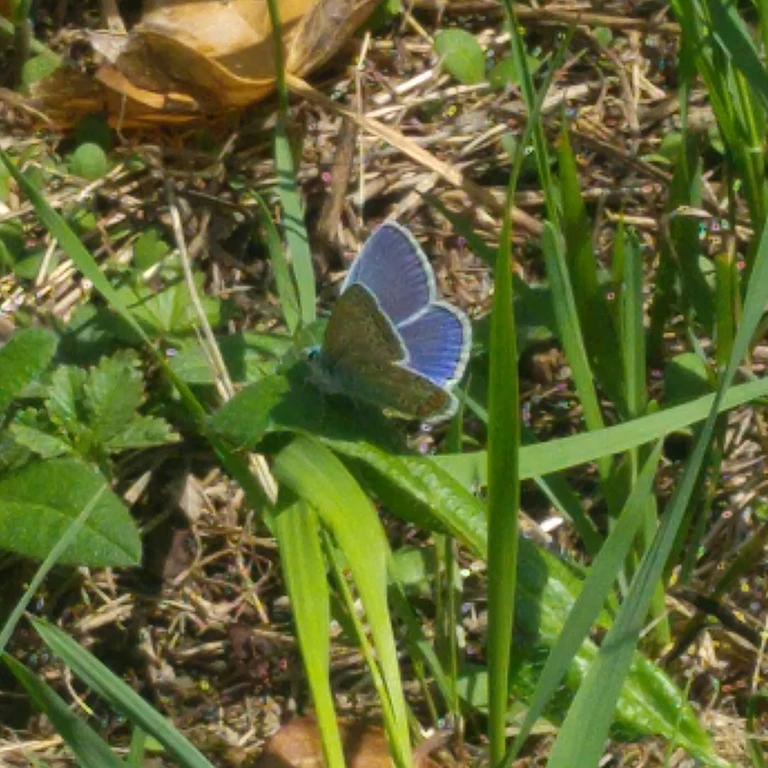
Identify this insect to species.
Polyommatus icarus
